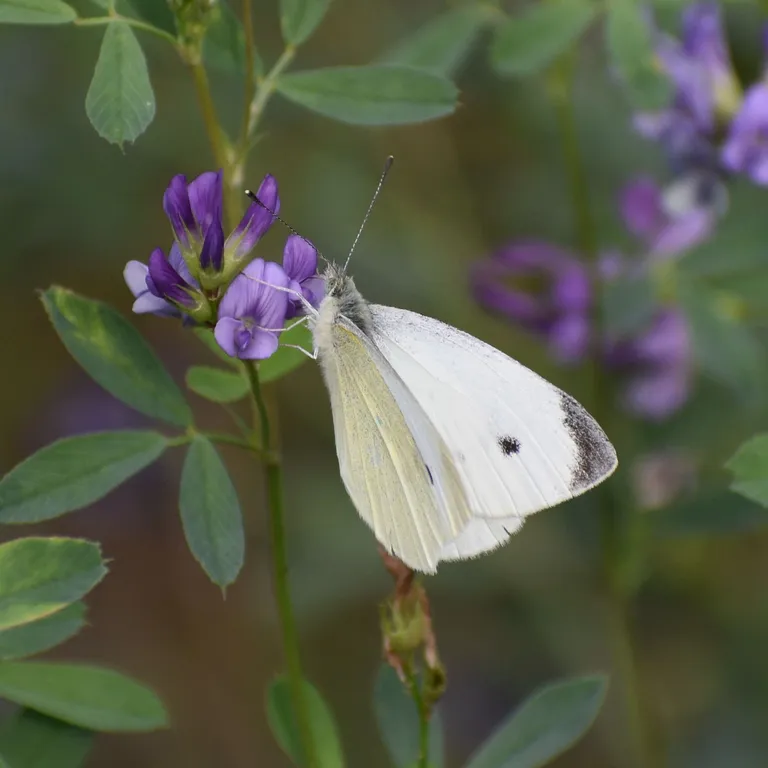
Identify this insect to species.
Pieris rapae
